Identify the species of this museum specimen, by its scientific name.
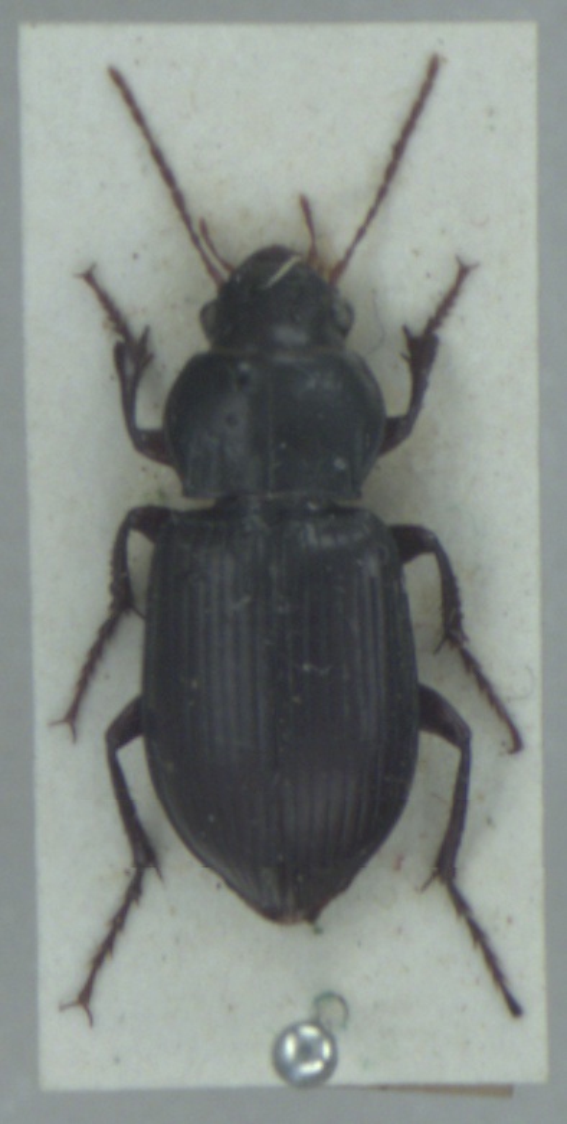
Amara aulica
